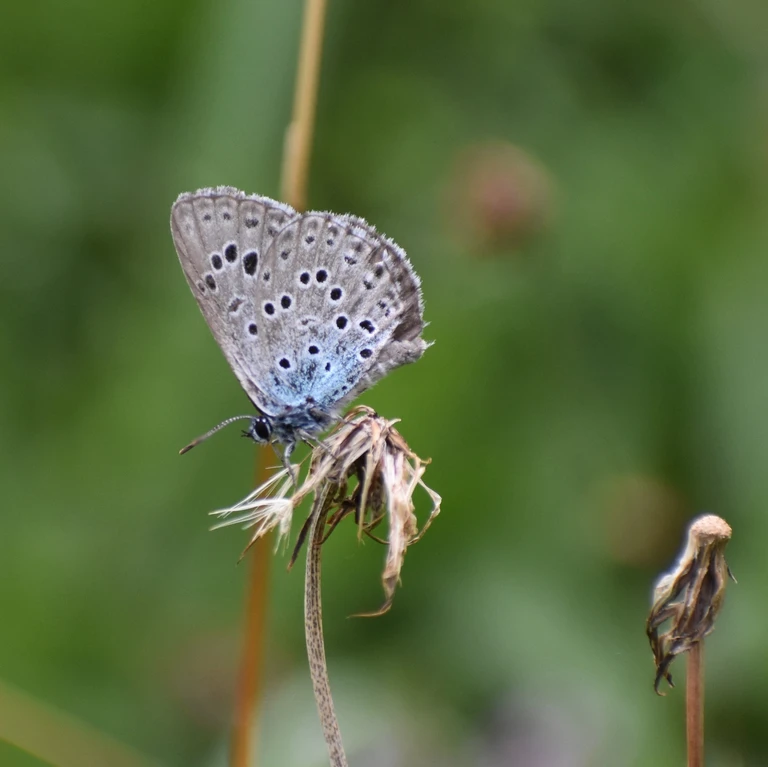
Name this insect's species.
Phengaris arion (also Maculinea arion)
